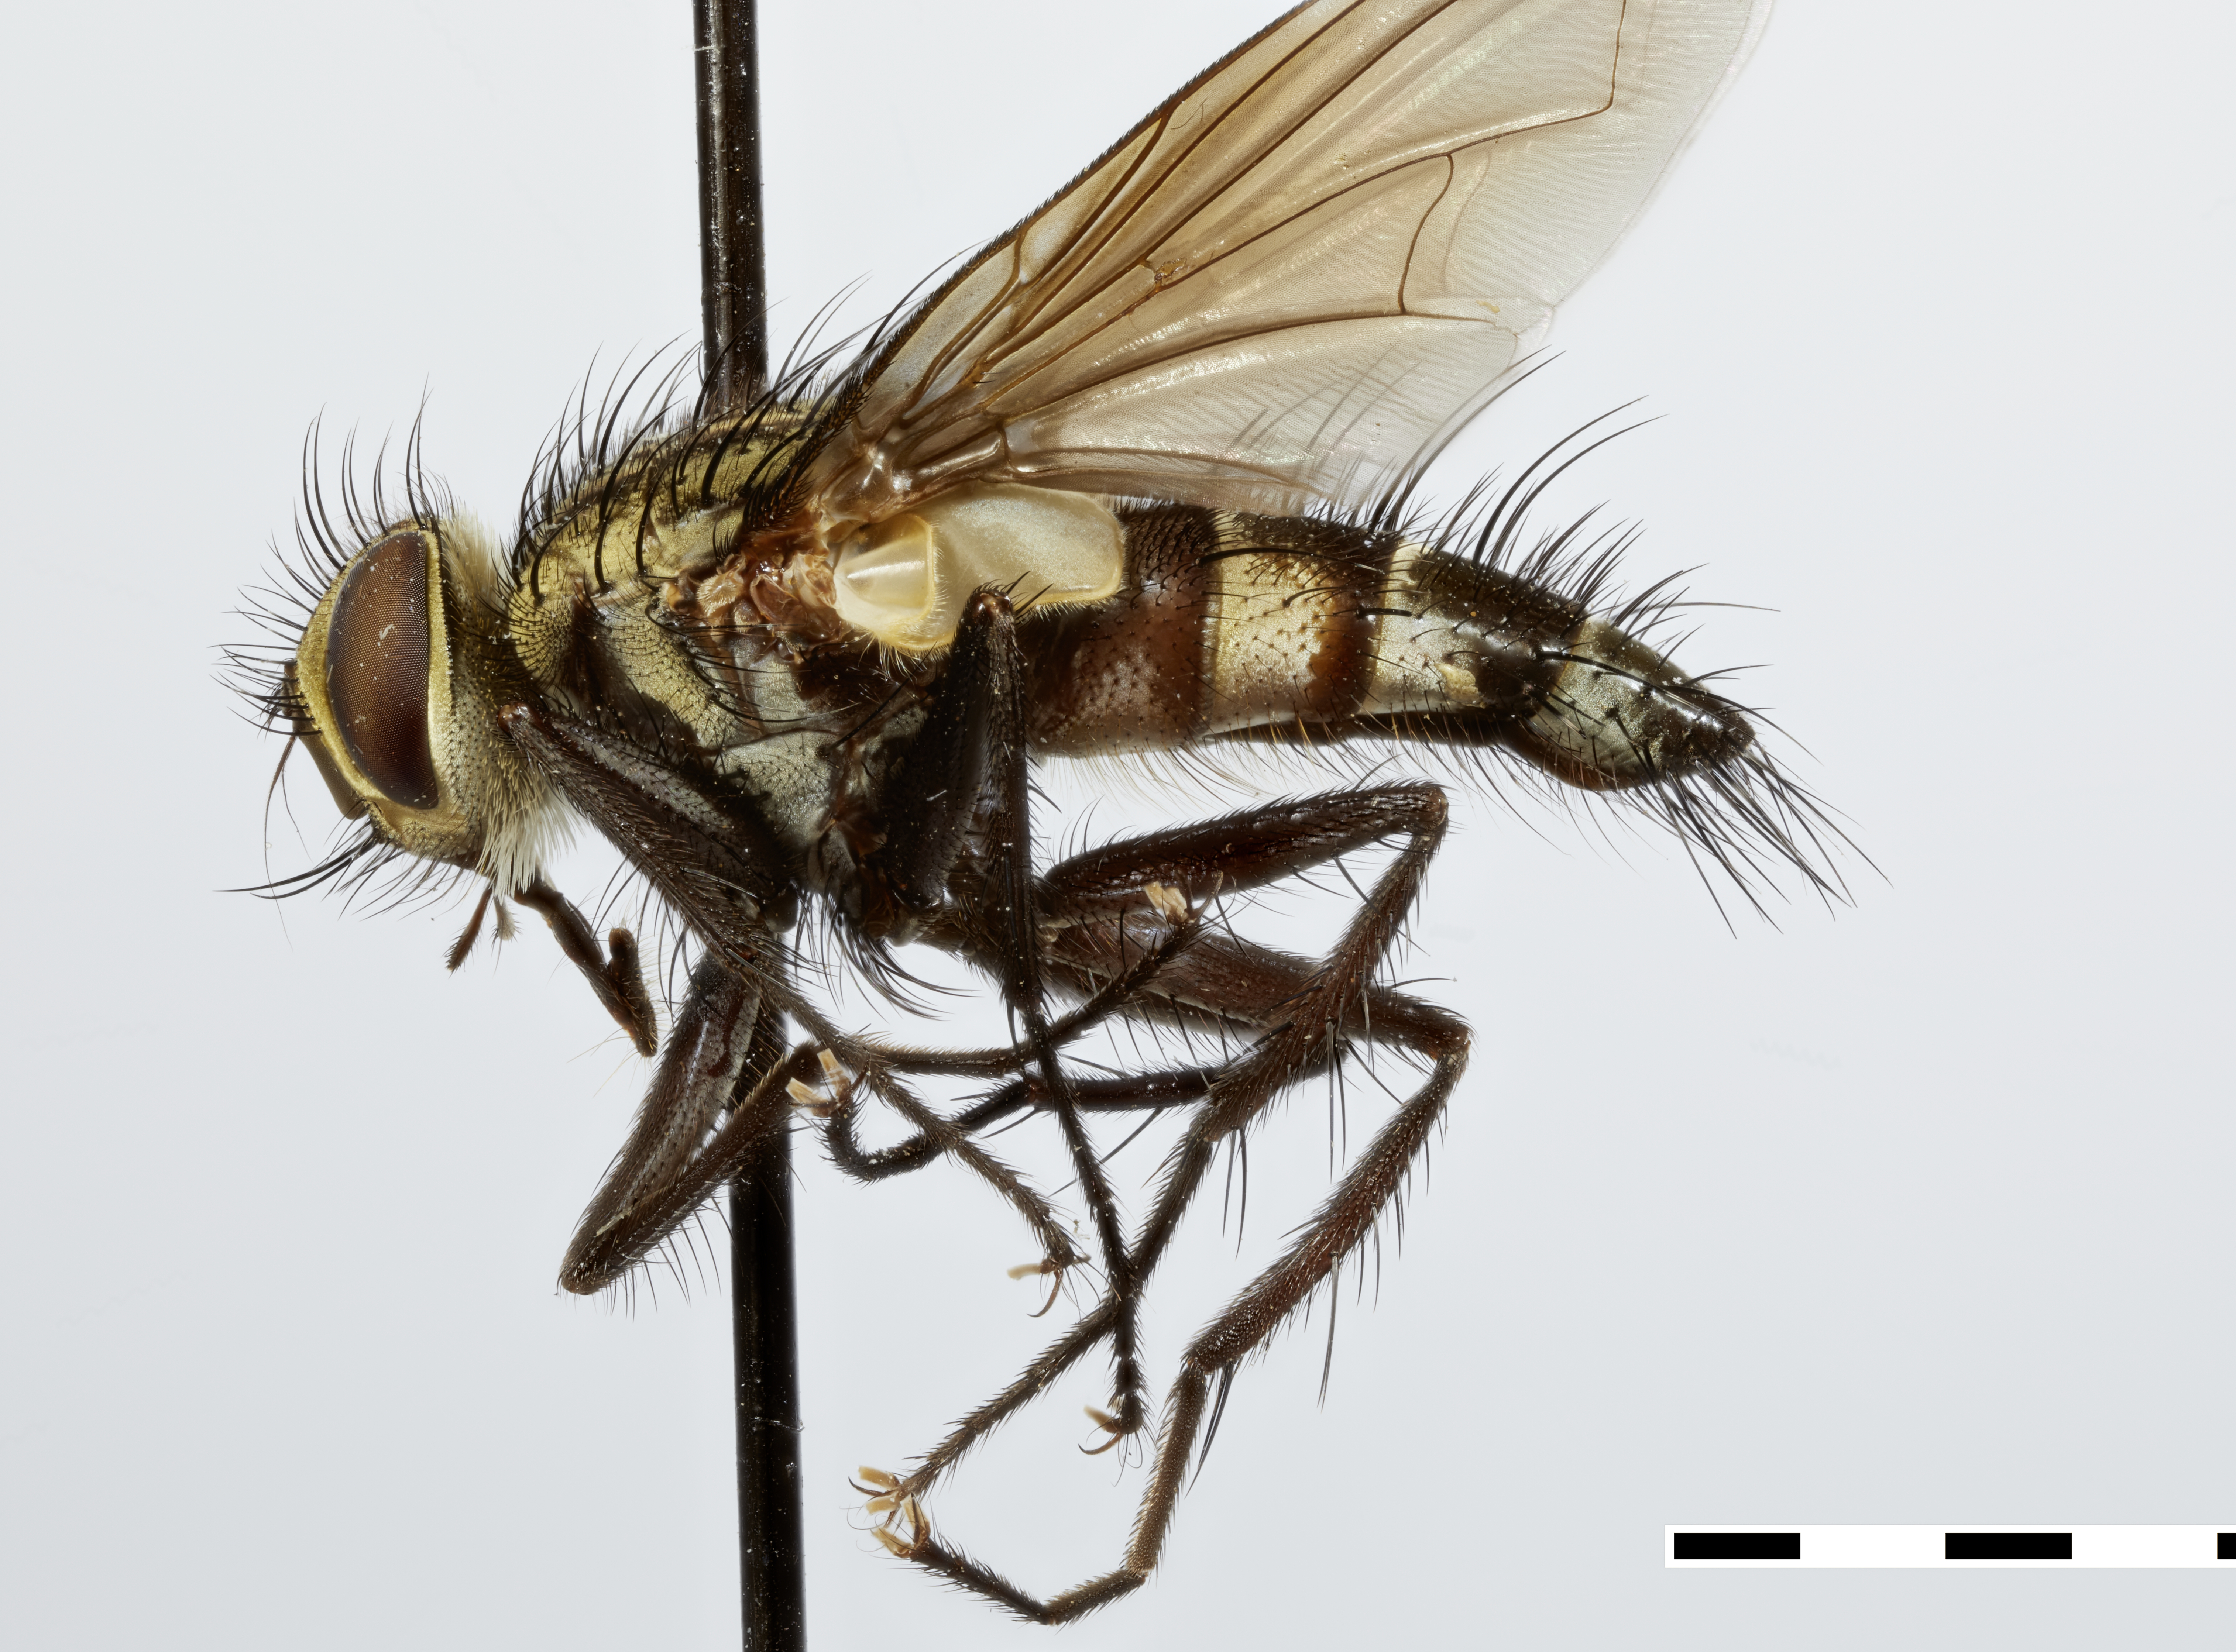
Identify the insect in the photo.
Urodexodes charapensis
